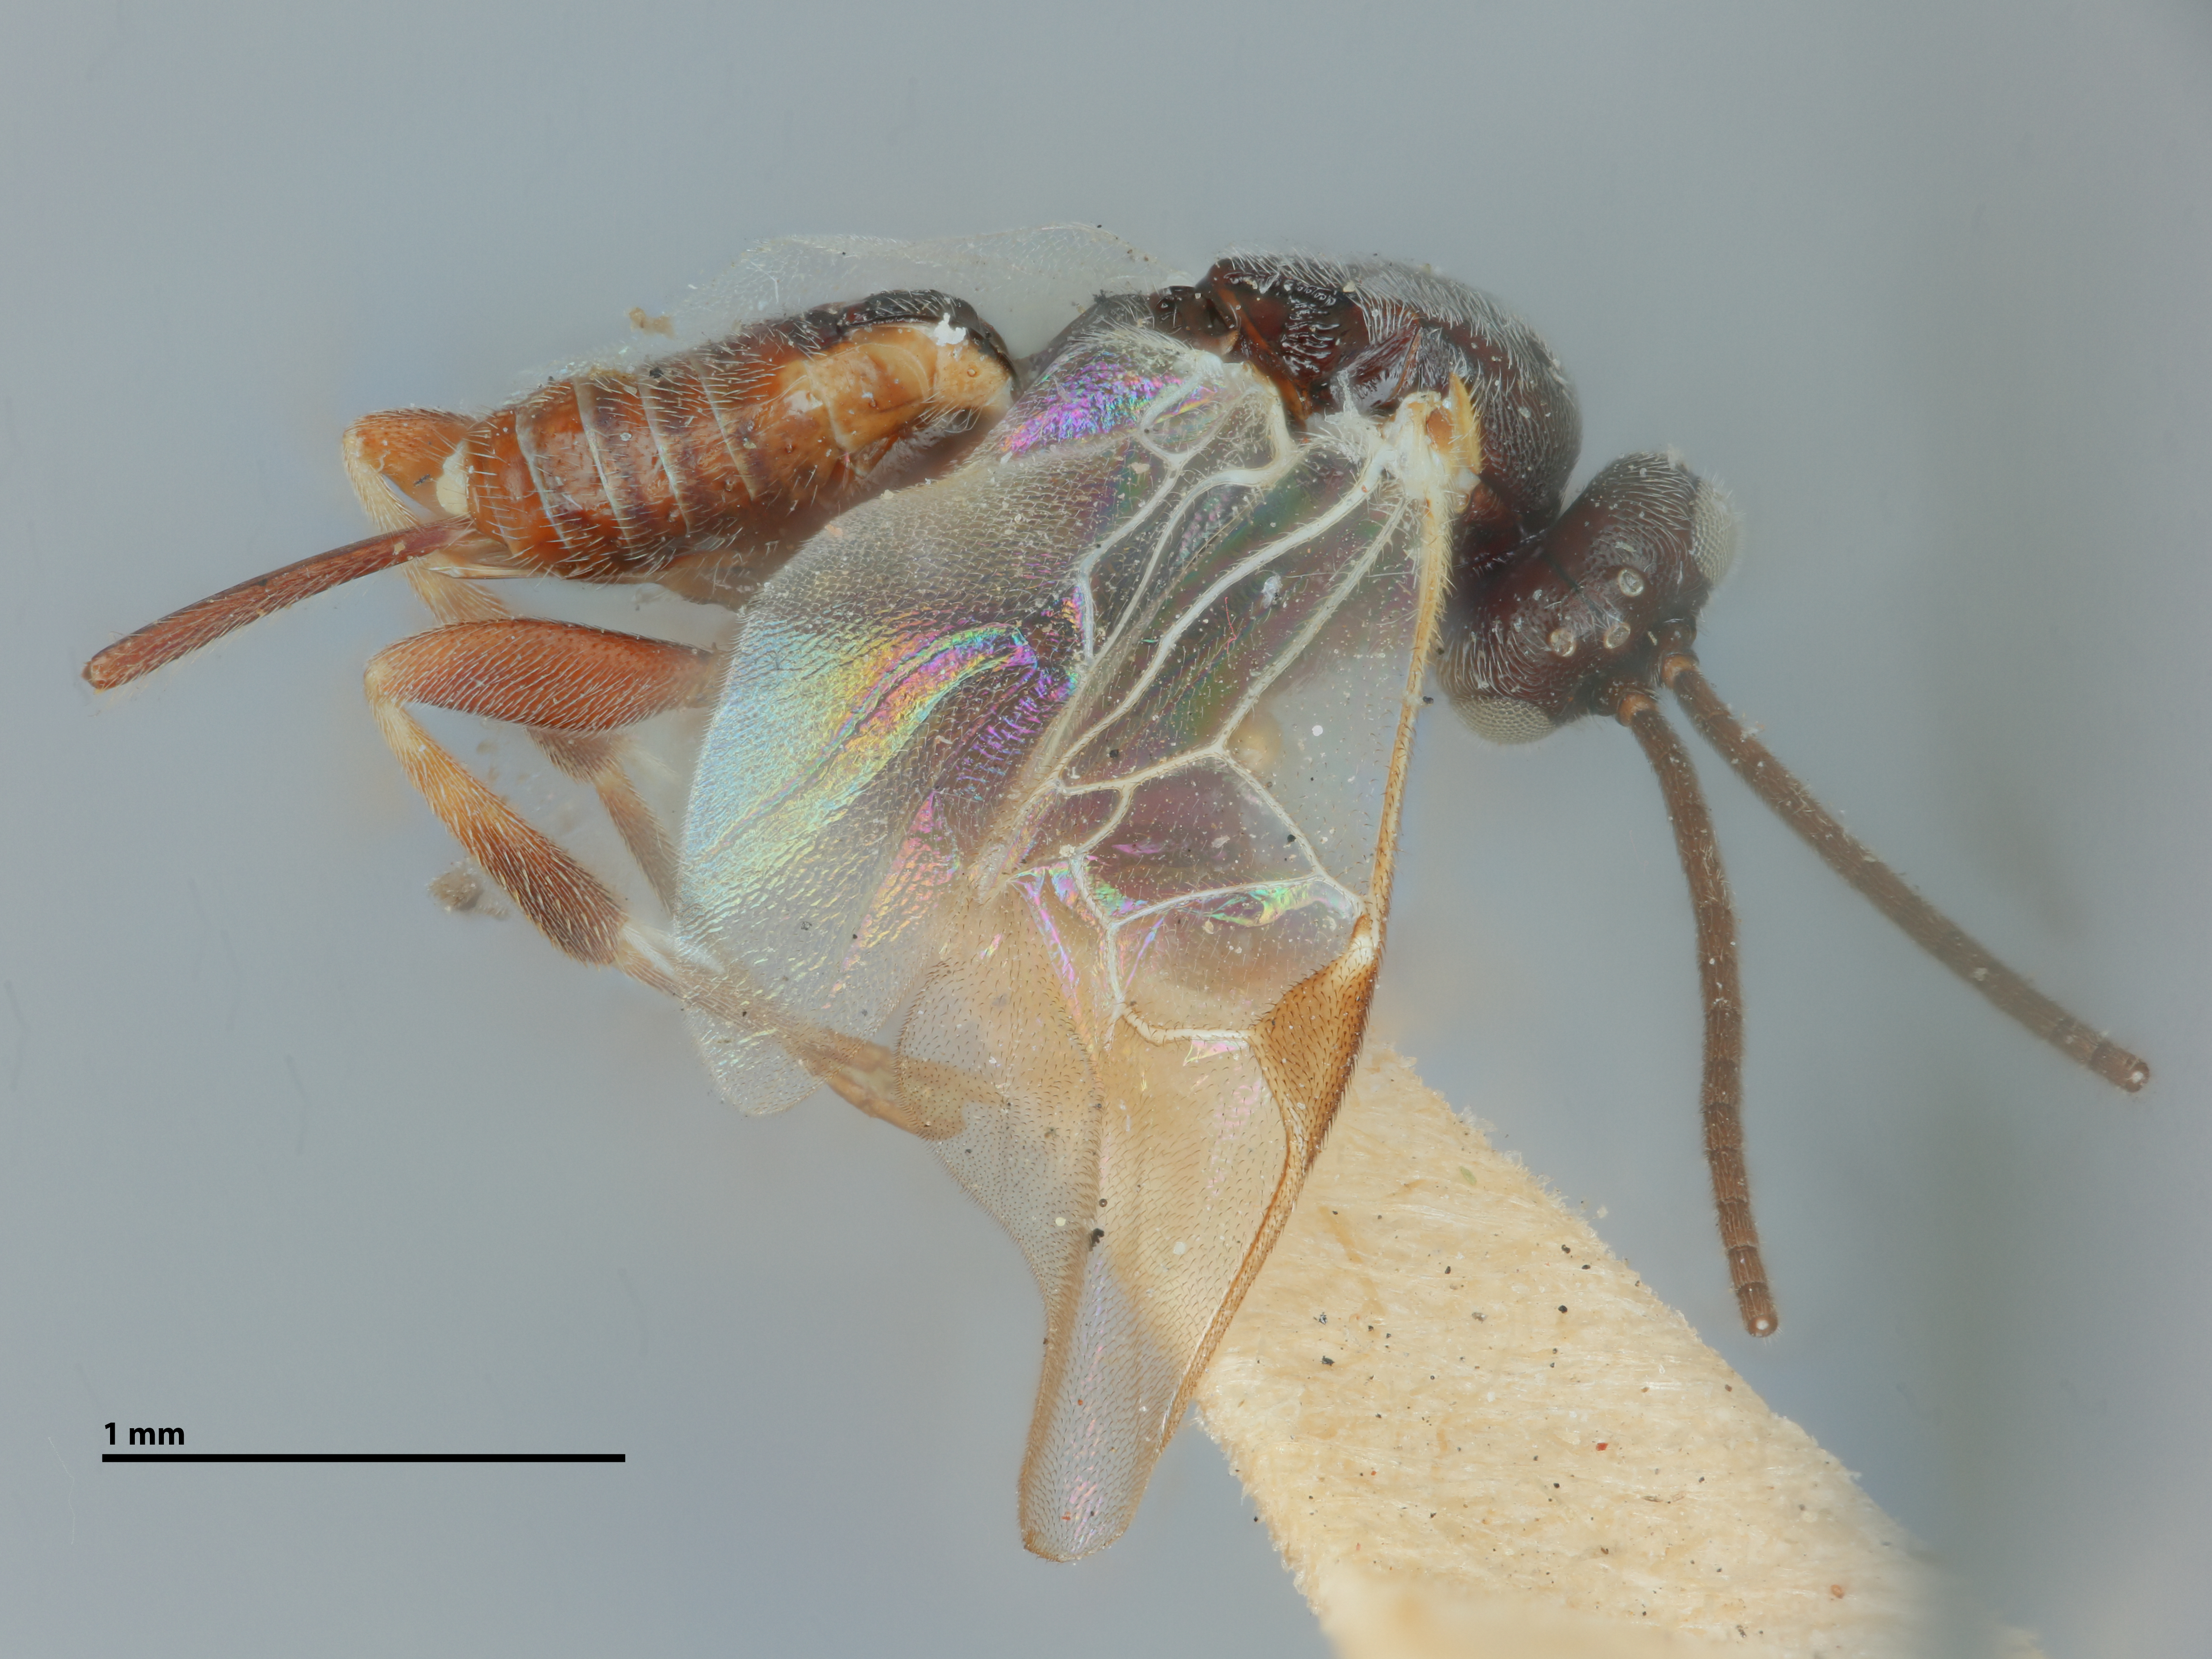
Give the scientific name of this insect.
Apanteles canarsiae
